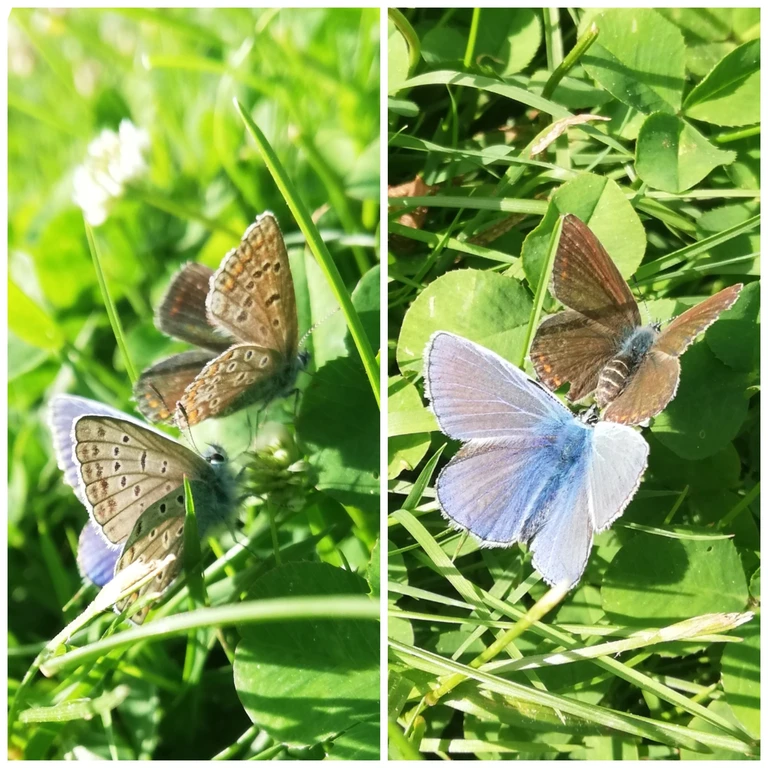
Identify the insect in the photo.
Polyommatus icarus
